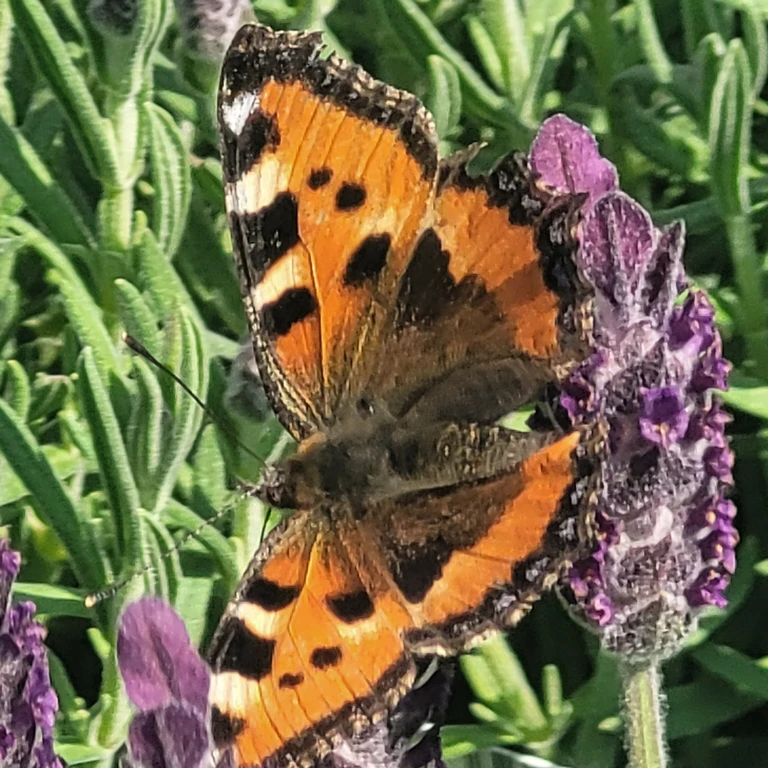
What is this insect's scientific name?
Aglais urticae
